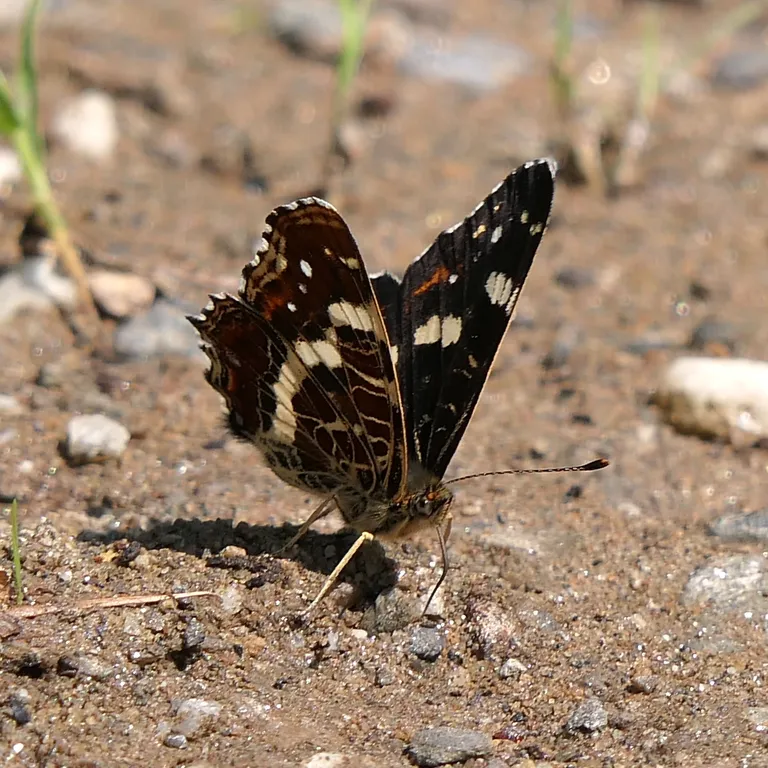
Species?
Araschnia levana
